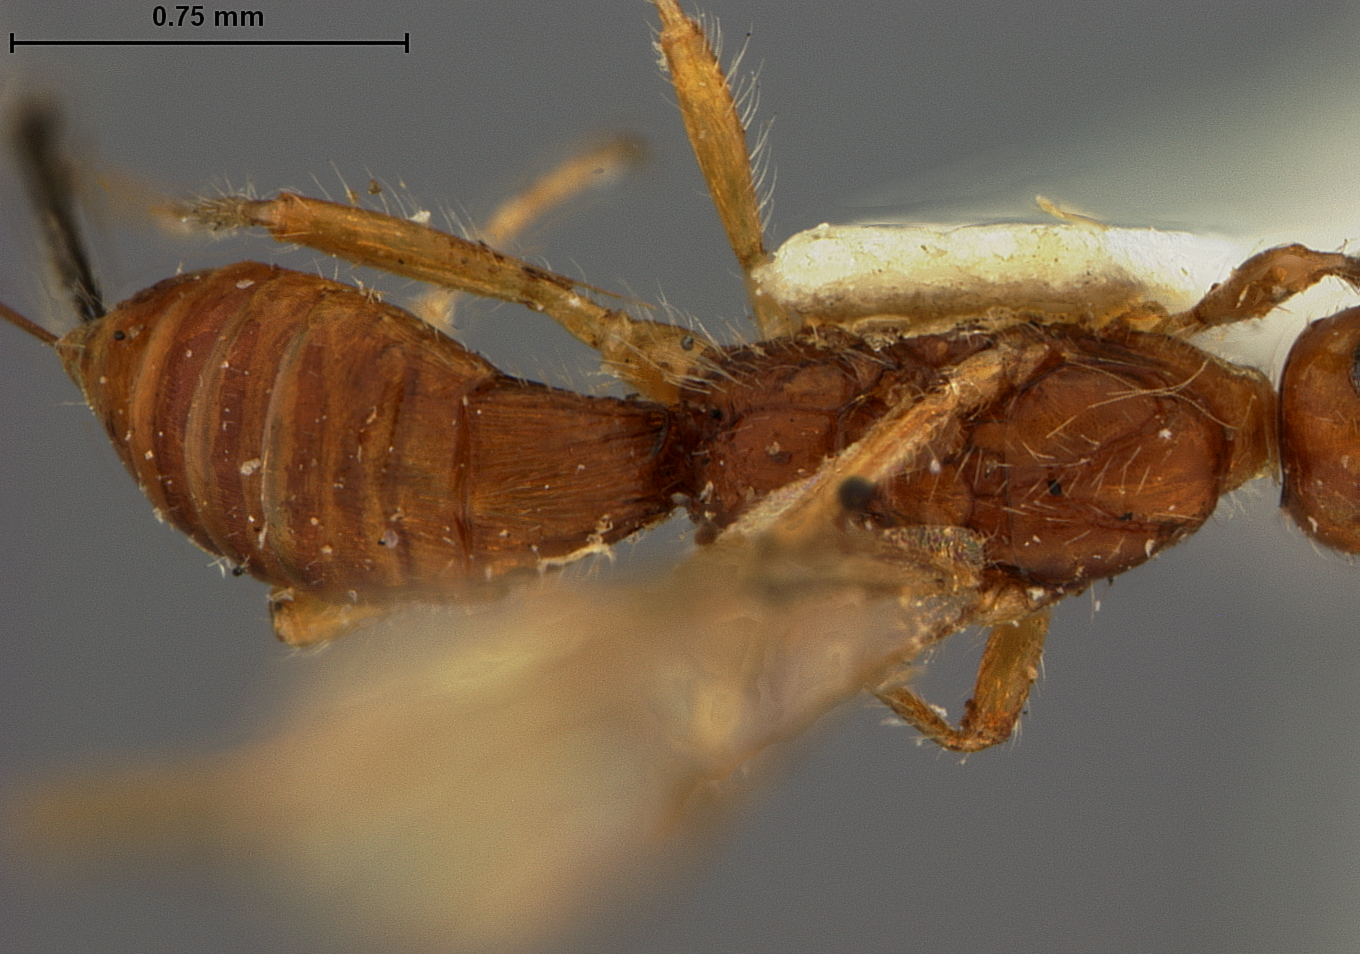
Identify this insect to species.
Caenophanes aciculatus
